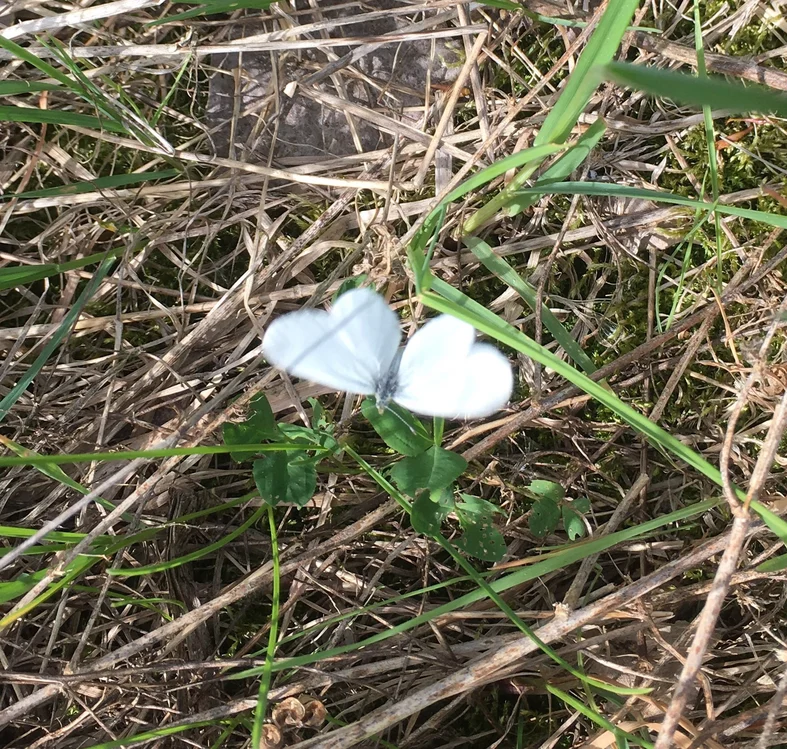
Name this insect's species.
Leptidea sinapis/juvernica
